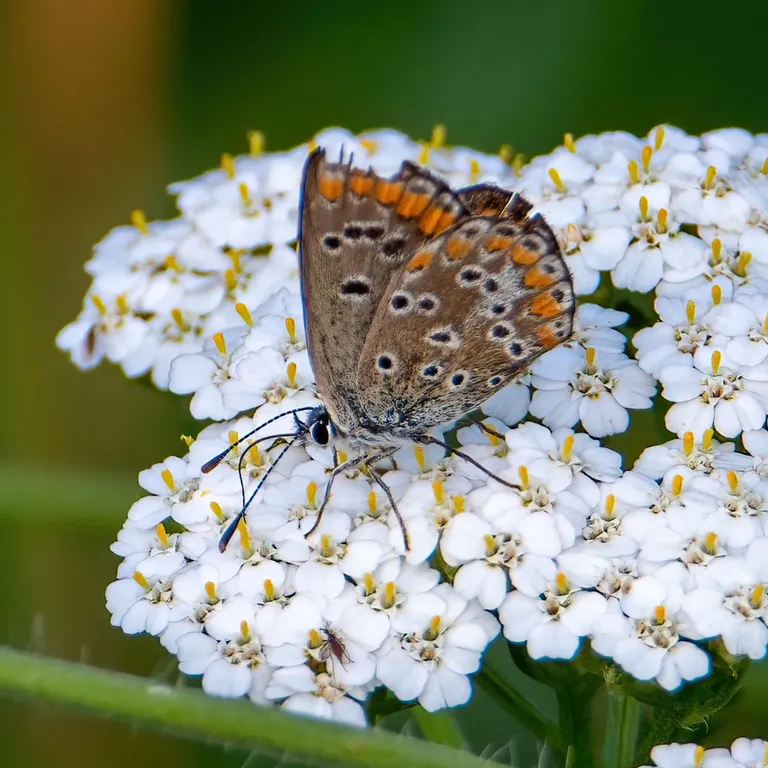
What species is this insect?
Aricia agestis/artaxerxes
